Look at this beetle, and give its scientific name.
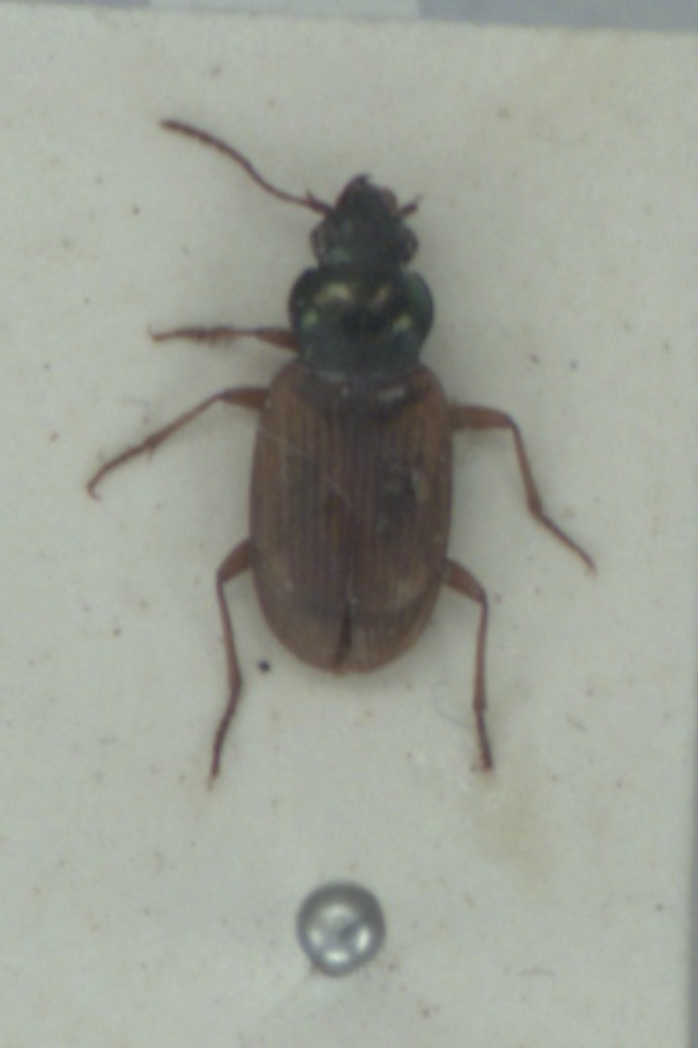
Pogonus luridipennis
